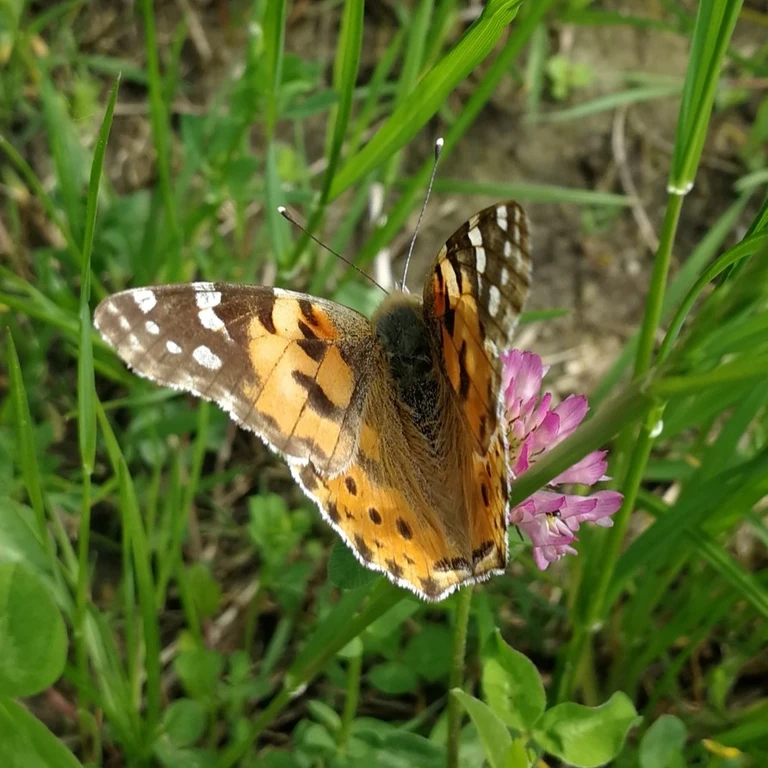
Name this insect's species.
Vanessa cardui
